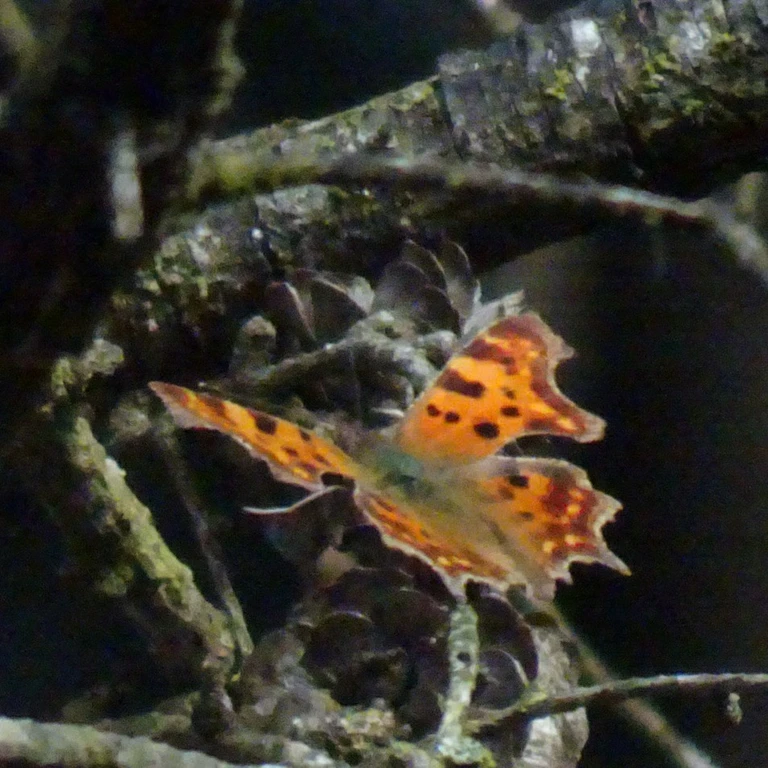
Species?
Polygonia c-album
